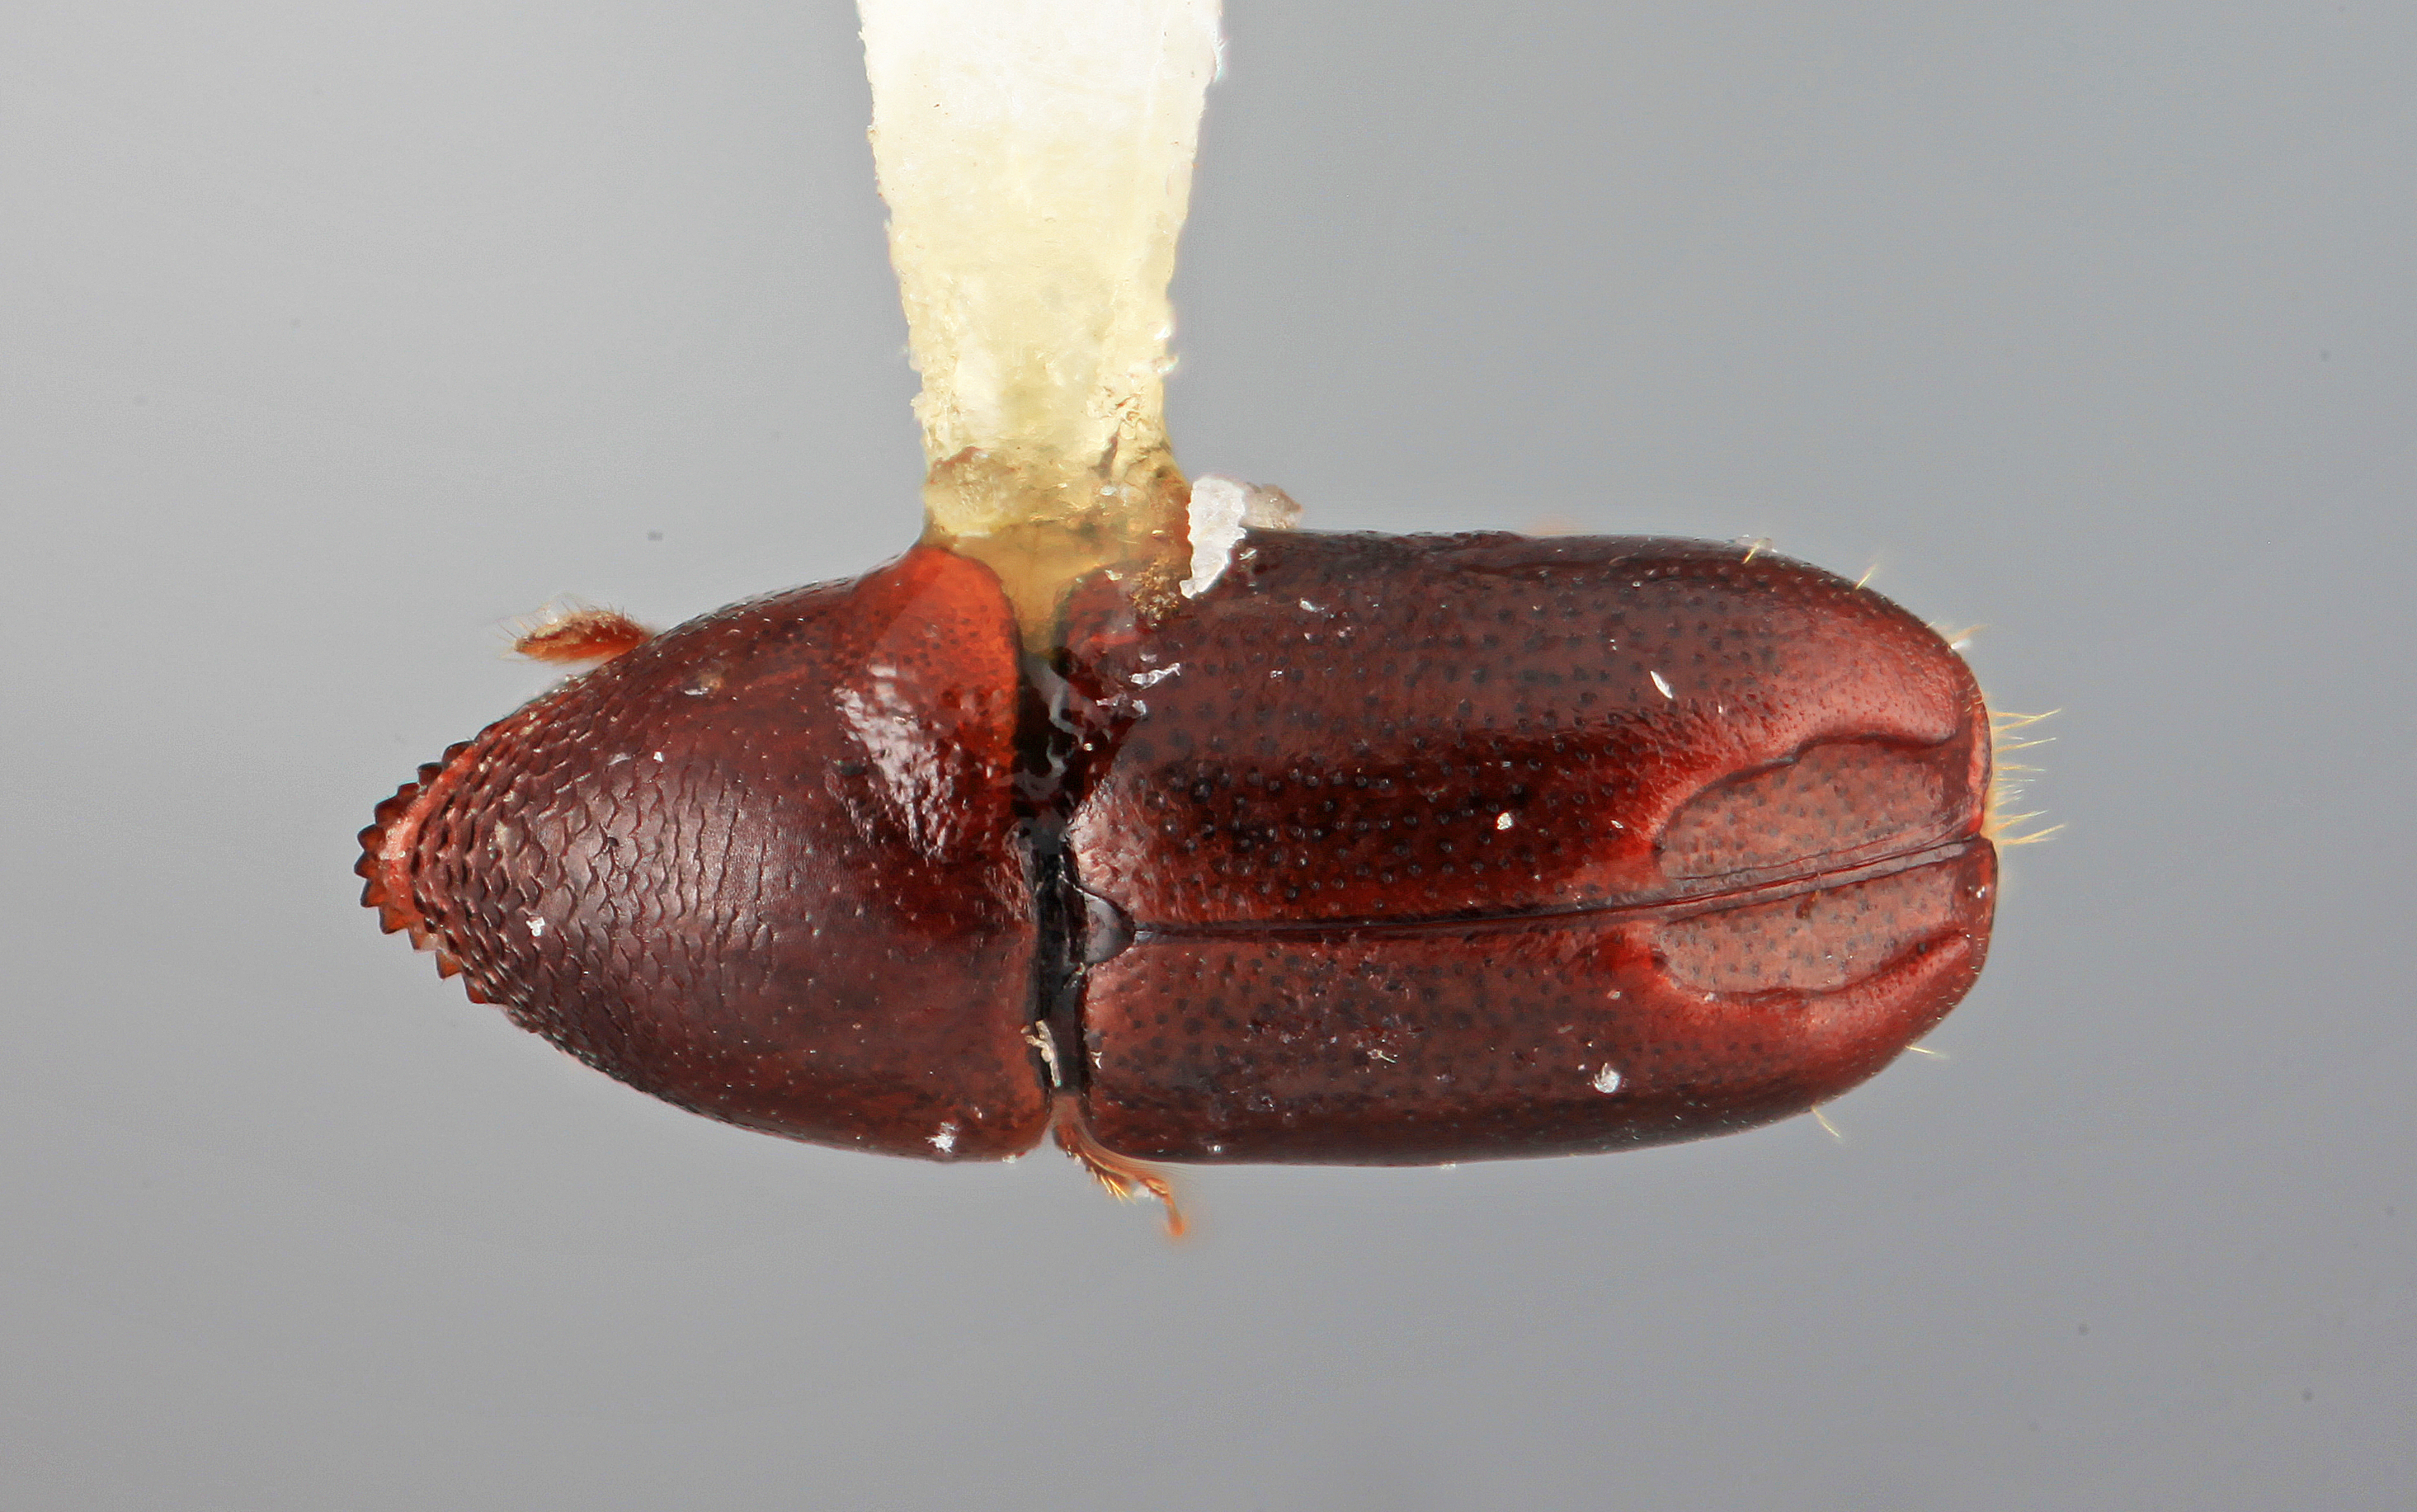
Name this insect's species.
Tricolus cecropii
